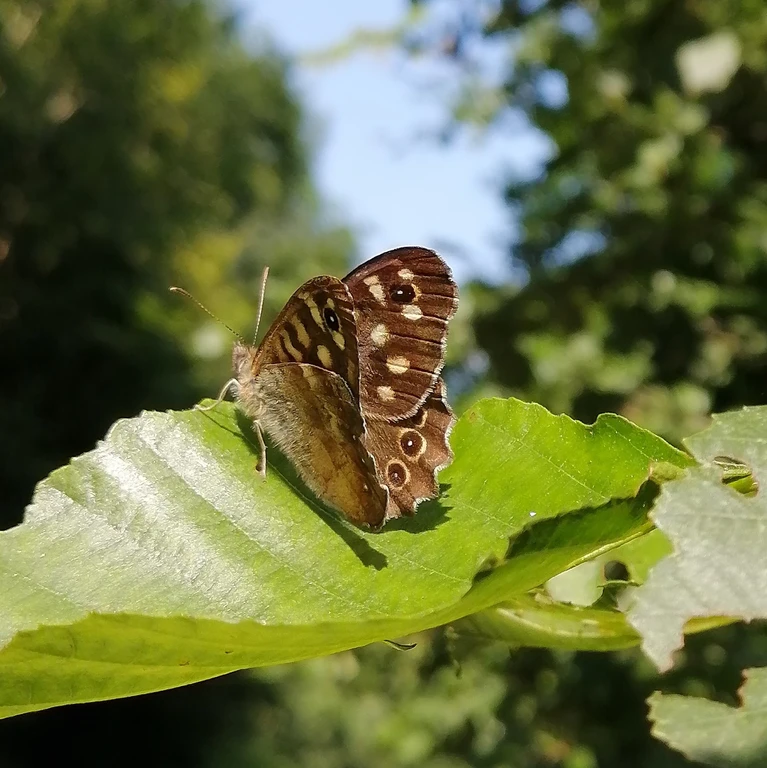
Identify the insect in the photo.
Pararge aegeria
